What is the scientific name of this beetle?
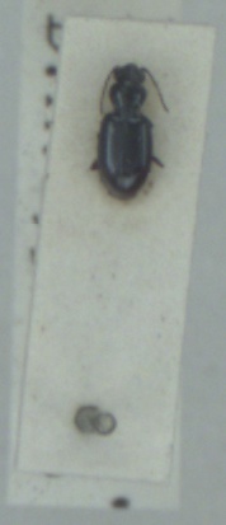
Bembidion normannum
